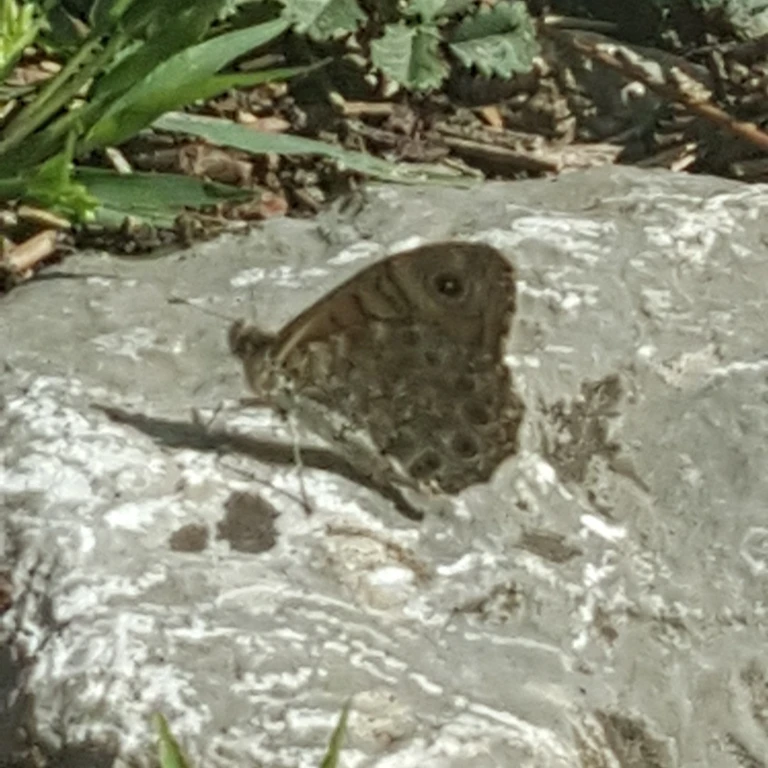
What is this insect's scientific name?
Lasiommata megera (also Pararge megera)
